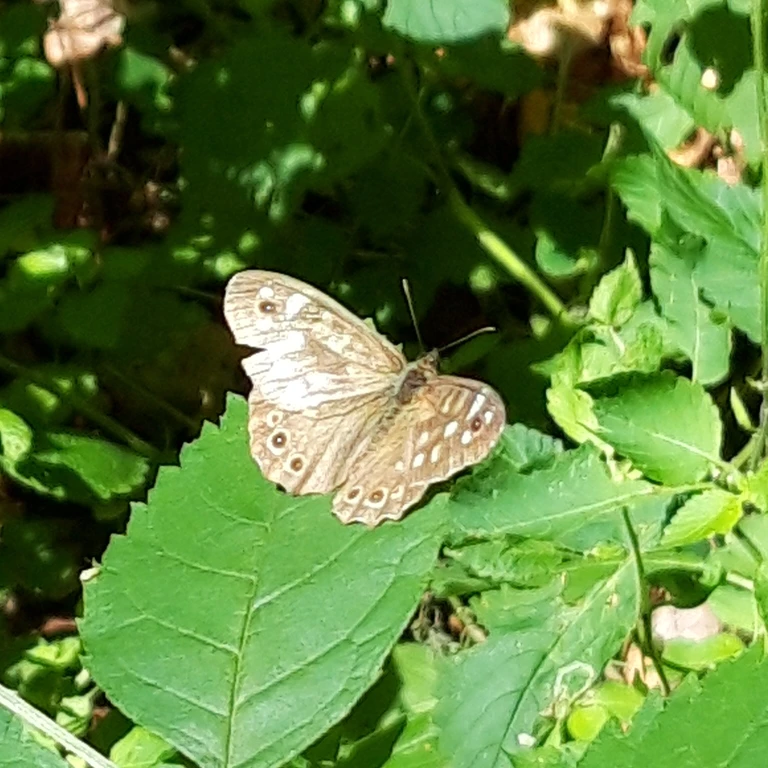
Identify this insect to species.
Pararge aegeria
